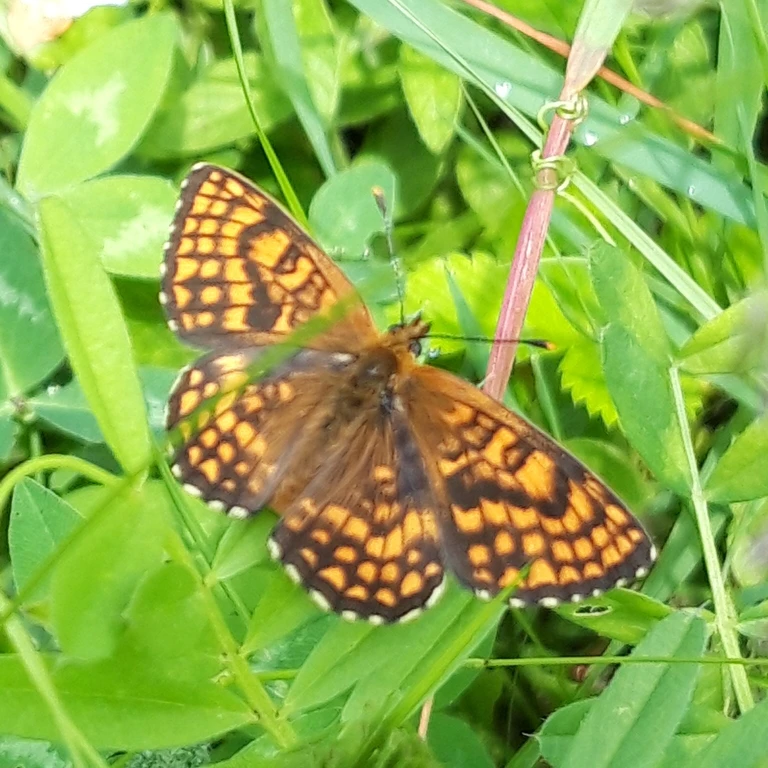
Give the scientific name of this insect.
Melitaea athalia
